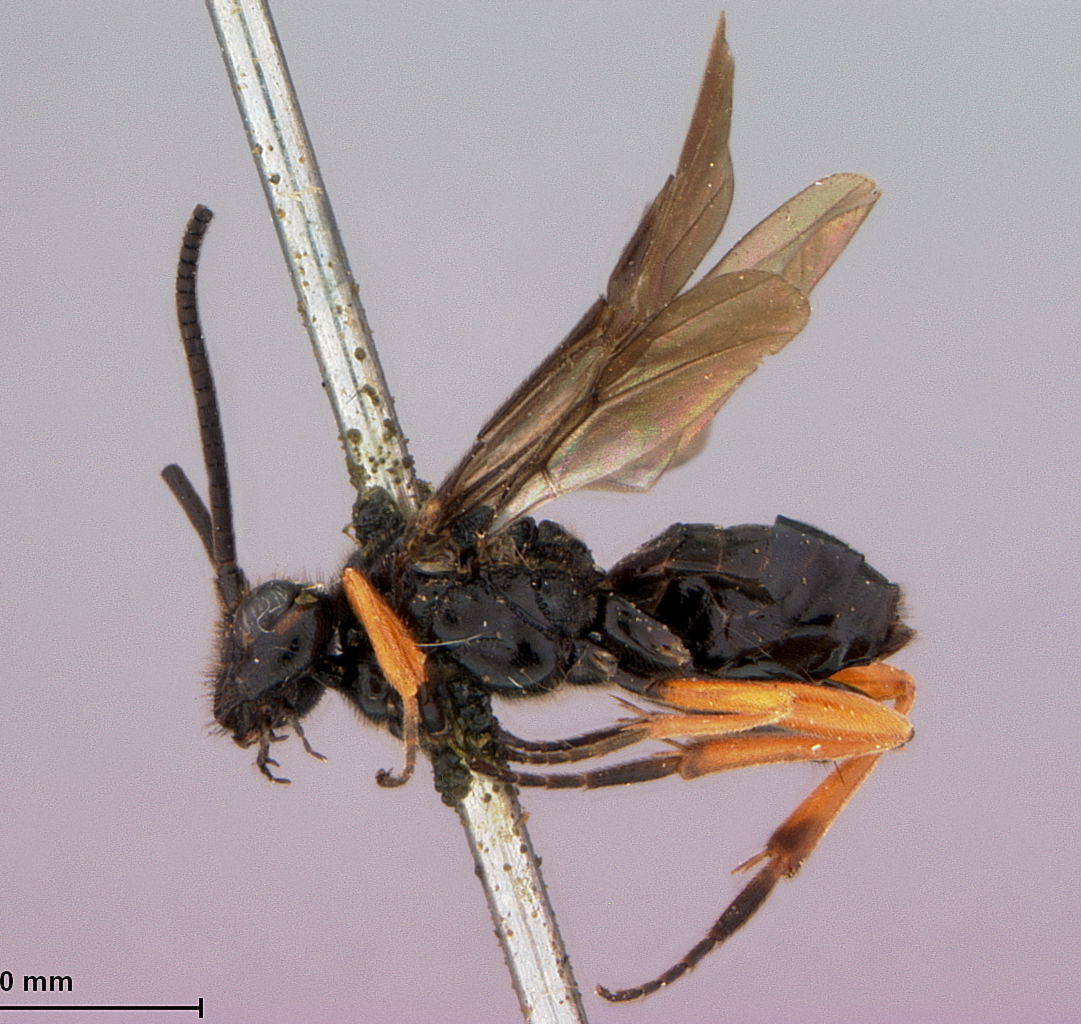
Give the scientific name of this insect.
Cardiochiles transversus
